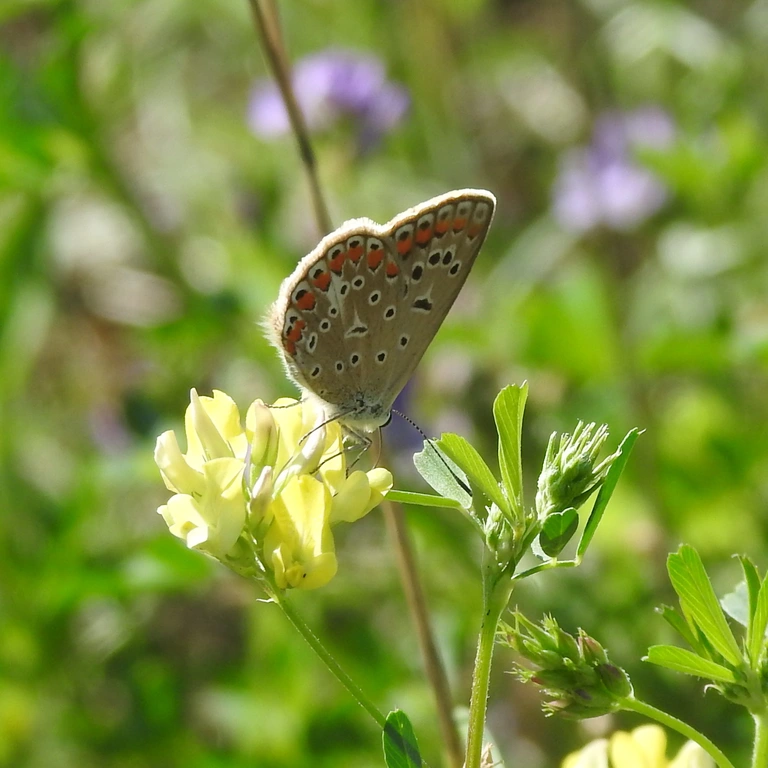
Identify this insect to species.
Polyommatus icarus
